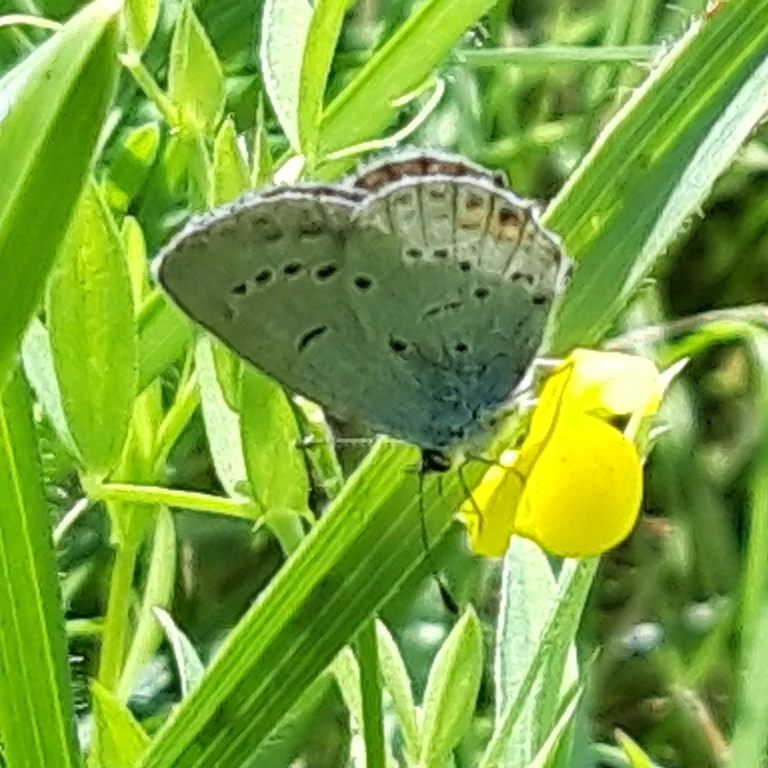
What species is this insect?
Cupido argiades (also Elkalyce argiades)
